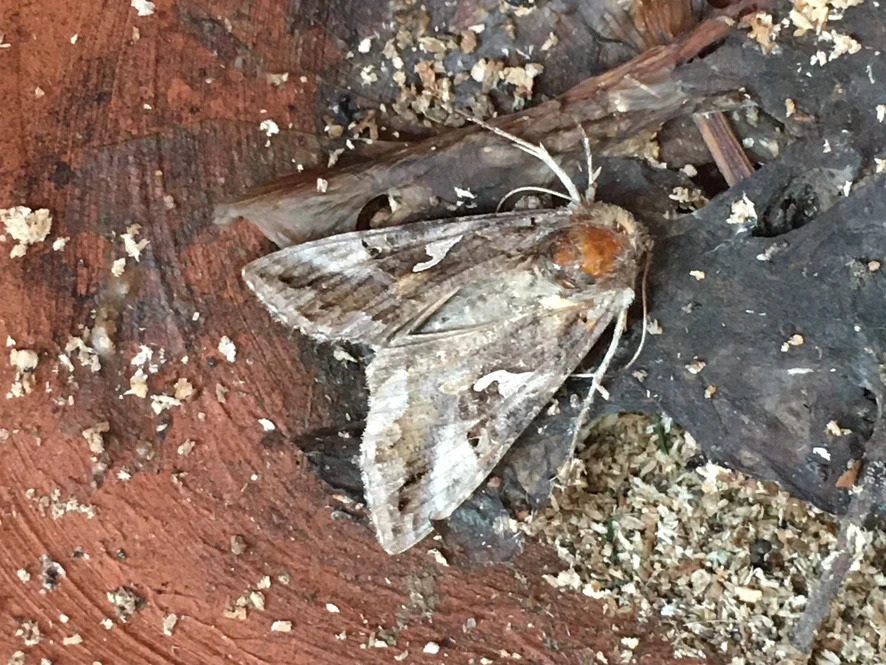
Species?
Autographa gamma
